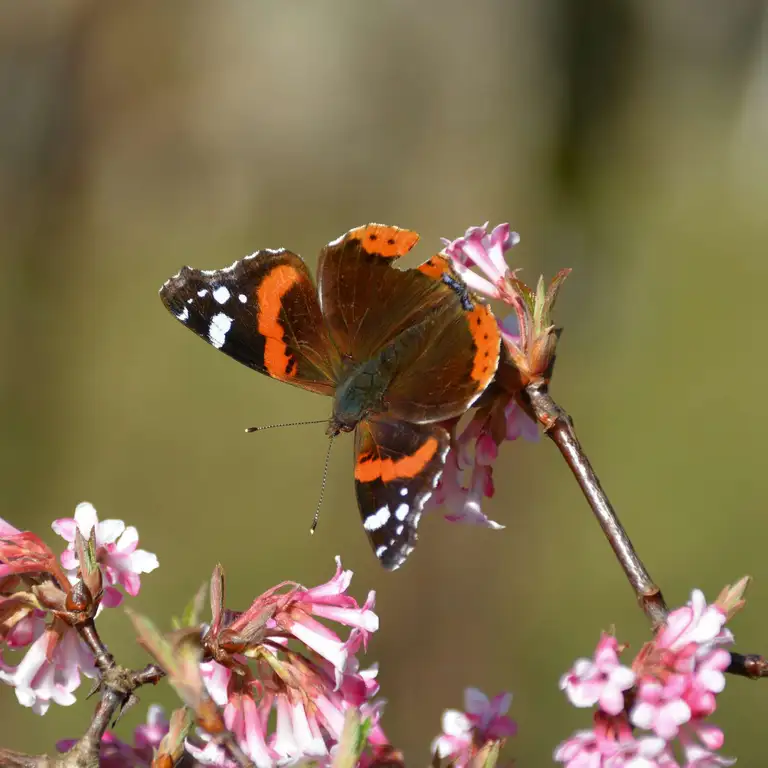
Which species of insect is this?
Vanessa atalanta
